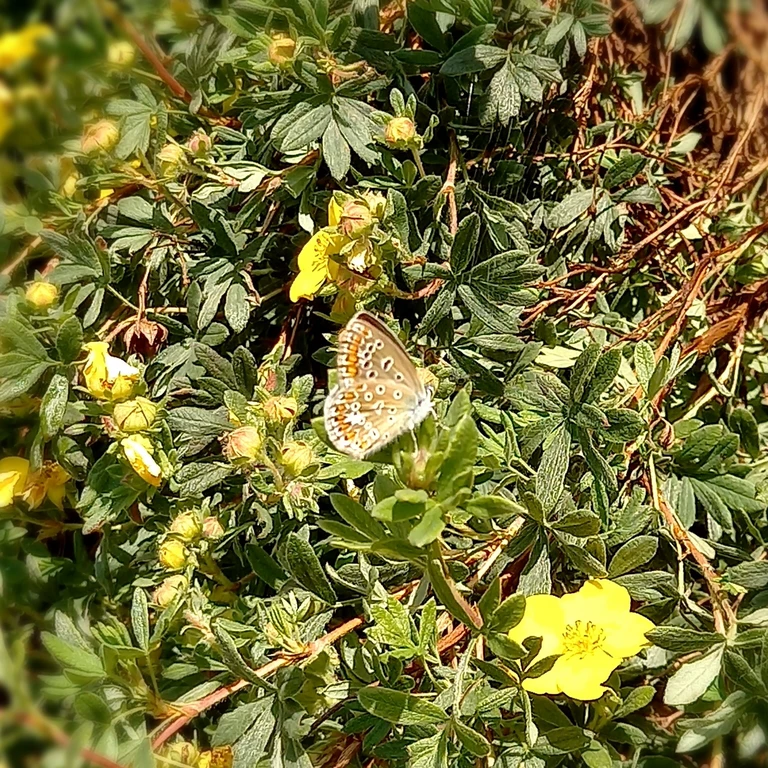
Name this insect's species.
Polyommatus icarus
